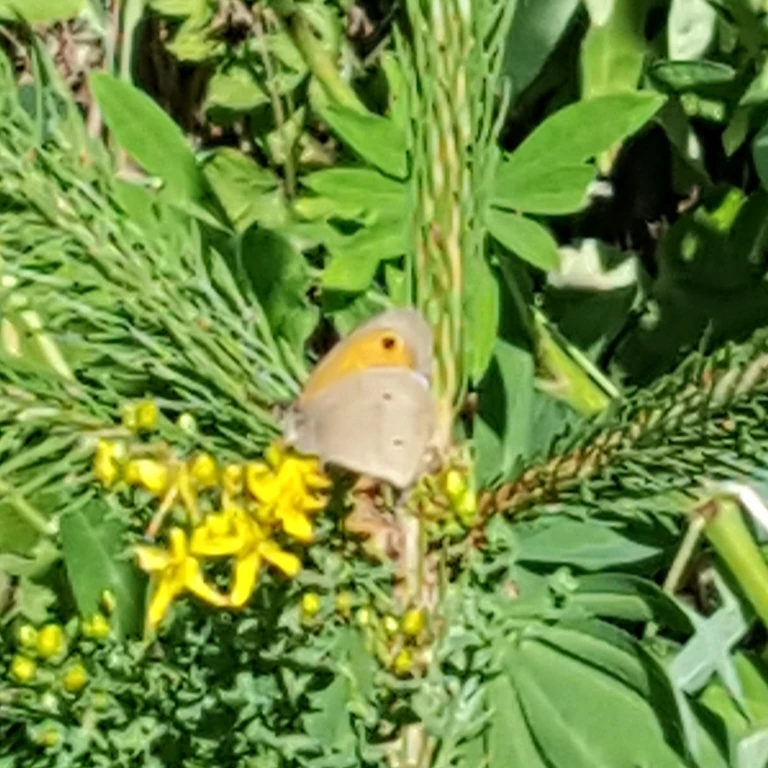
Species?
Maniola jurtina
